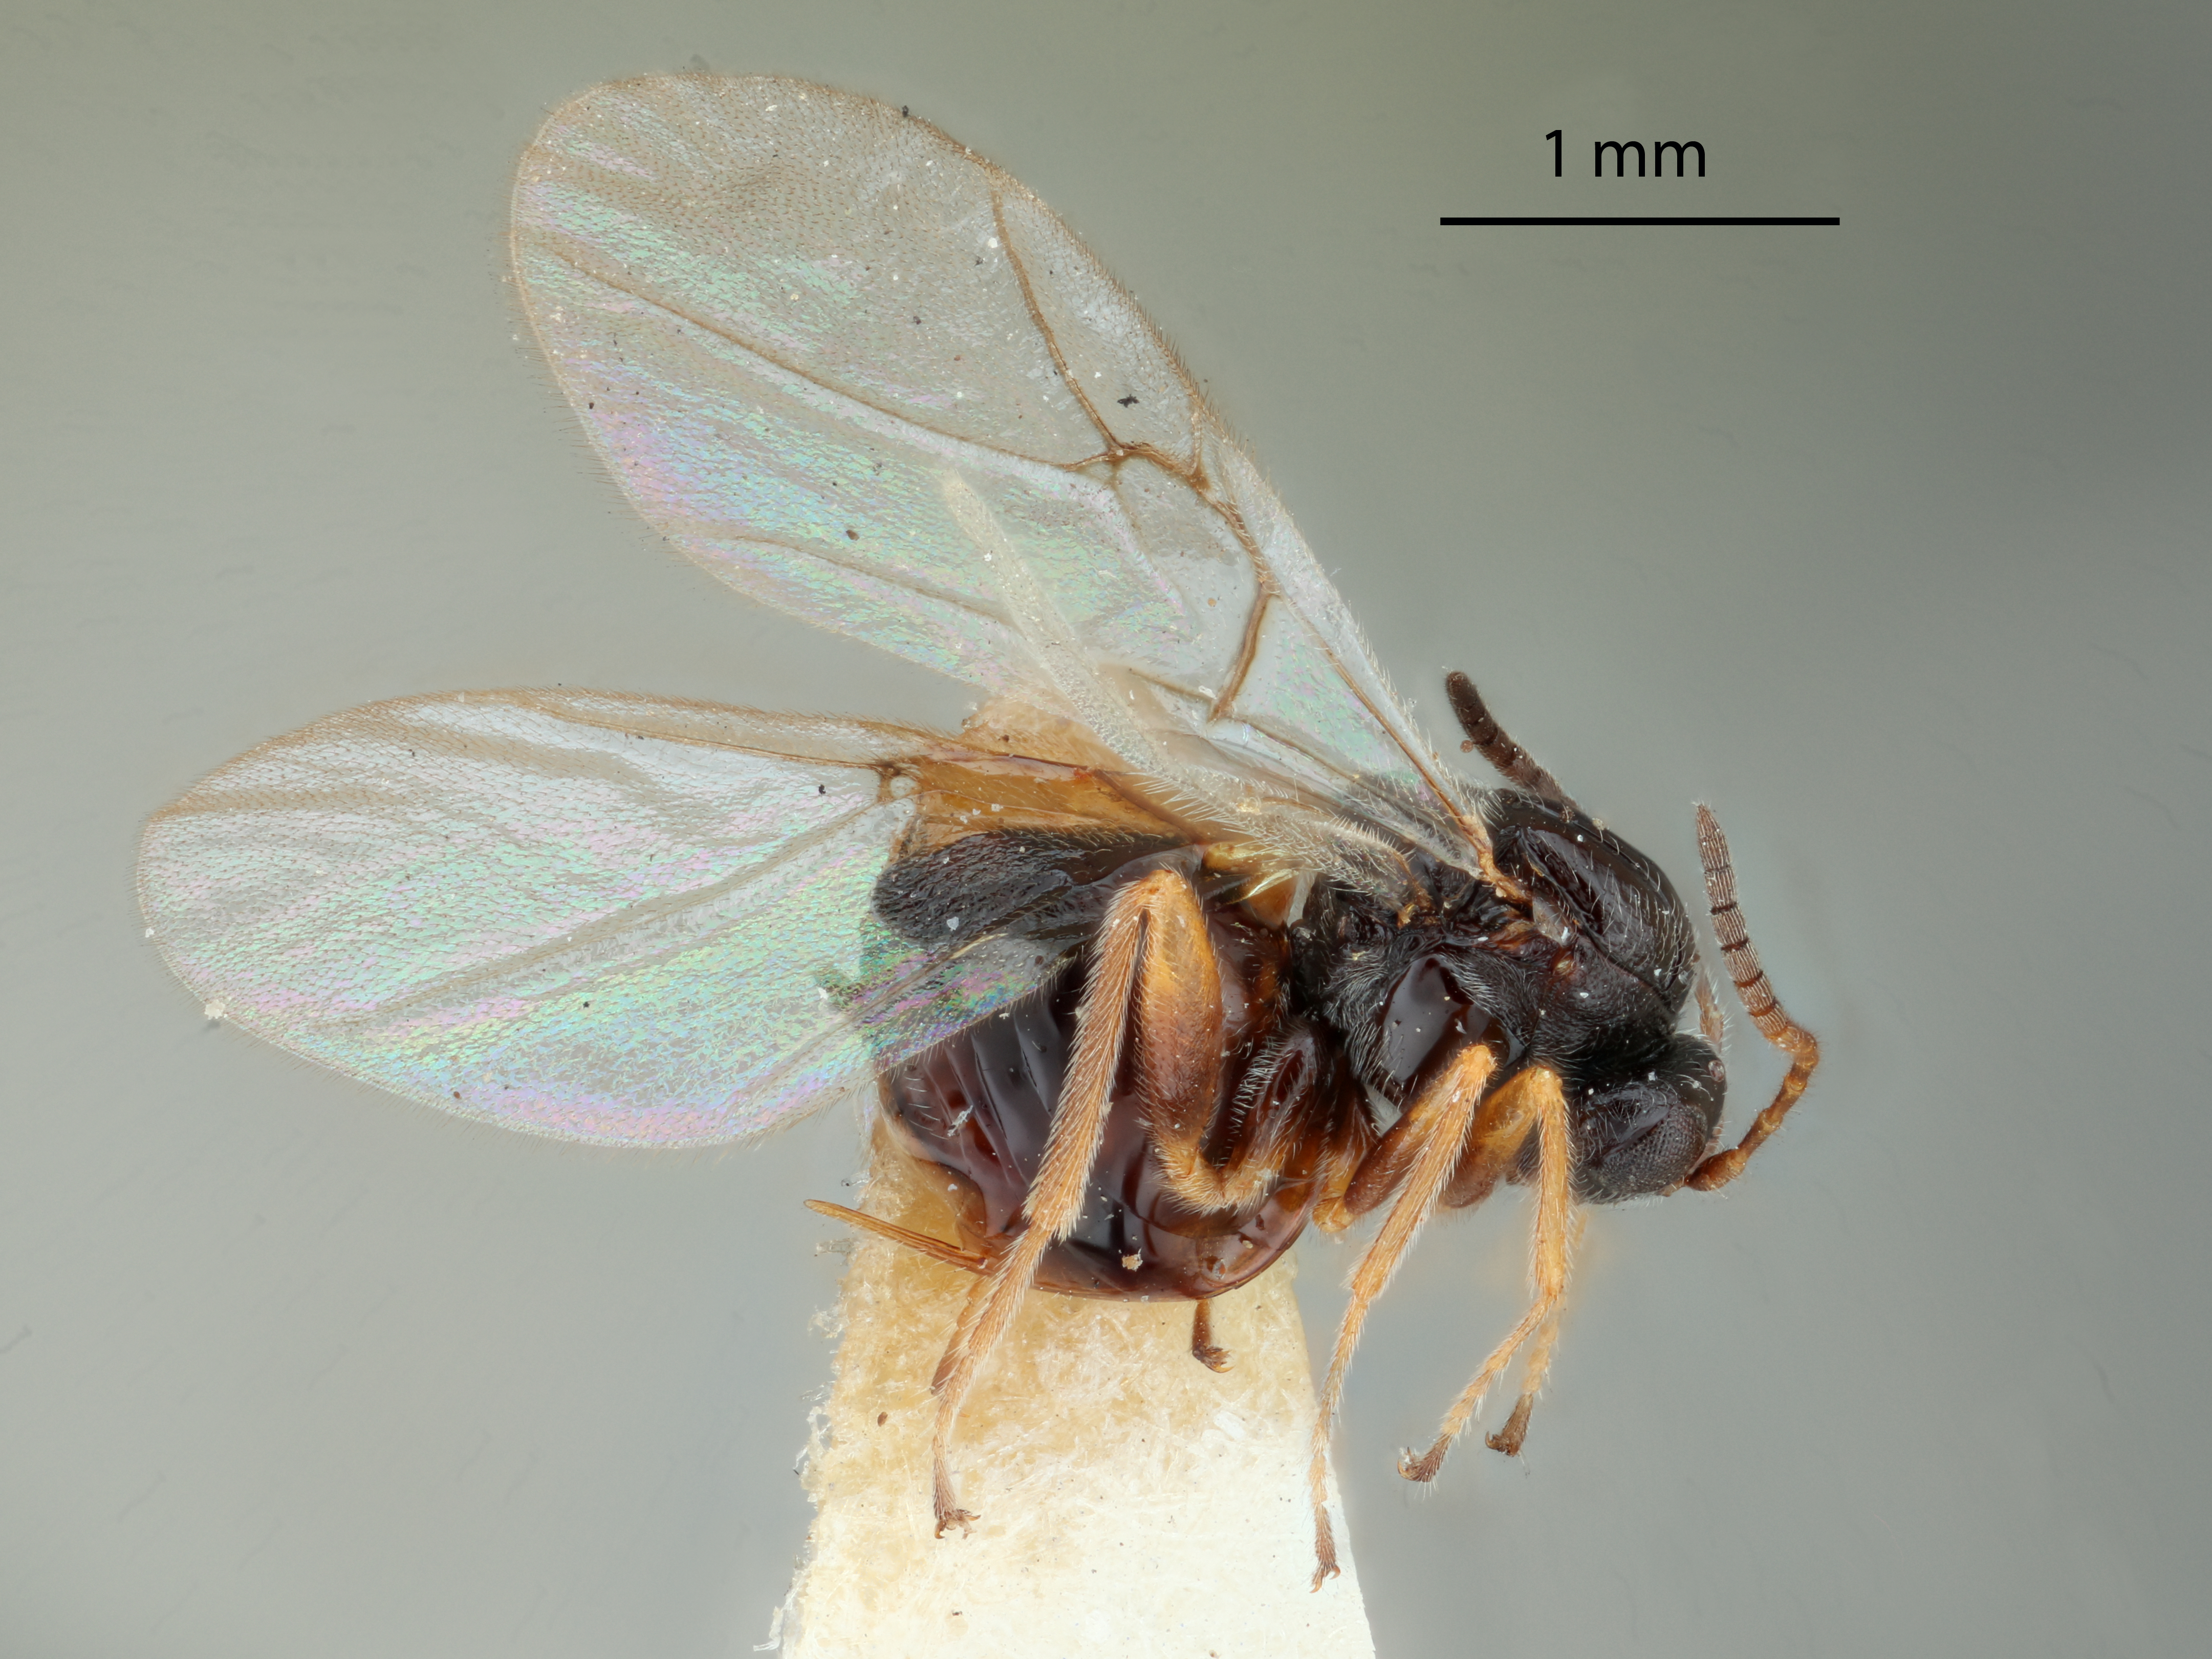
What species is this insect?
Diplolepis capillata
